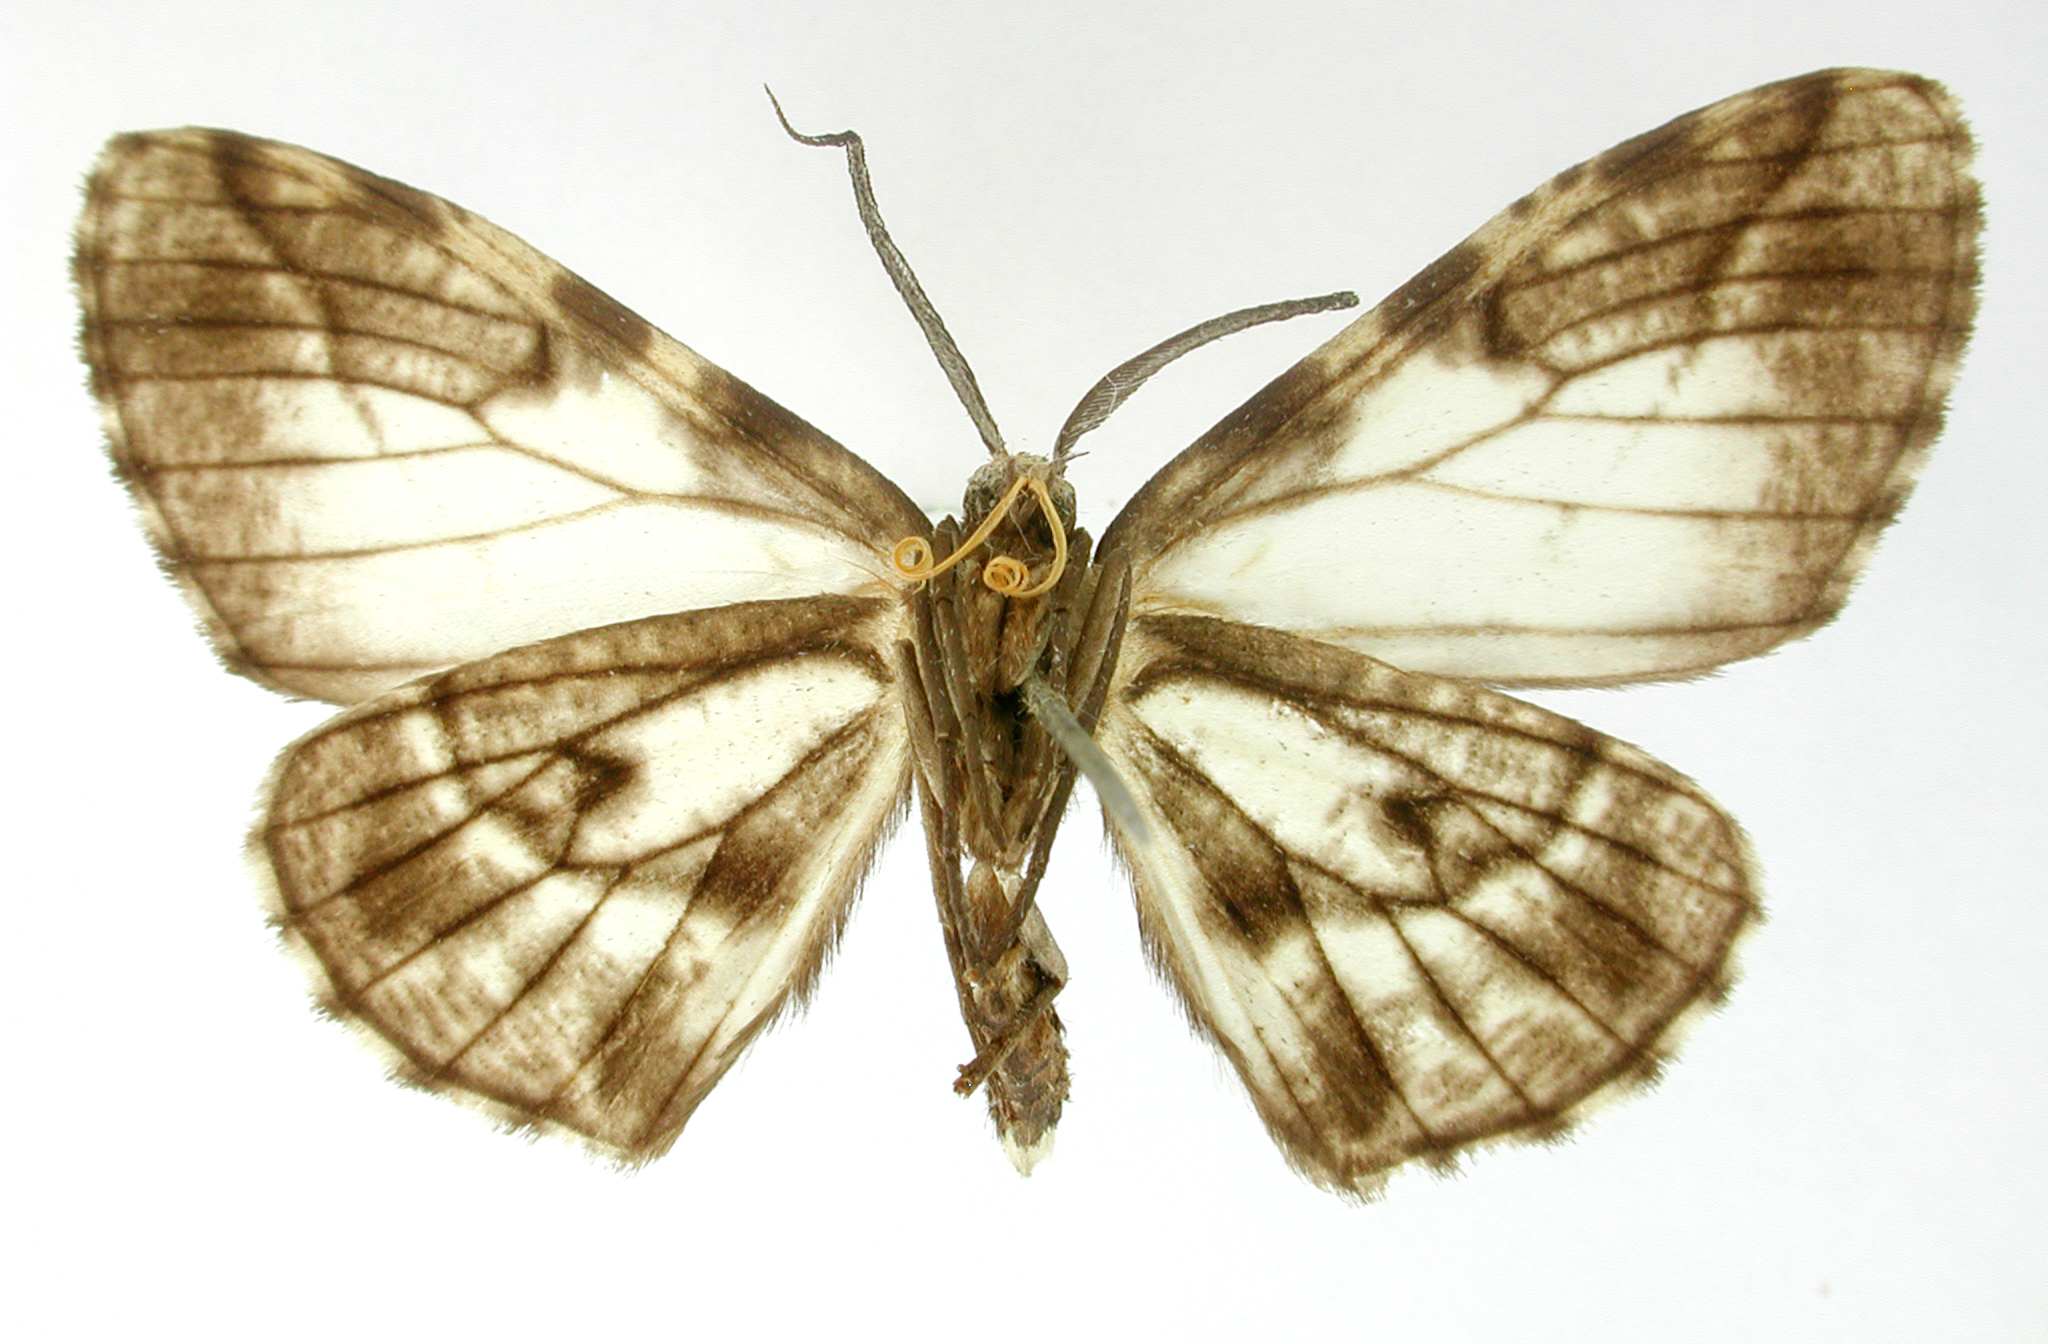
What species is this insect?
Nipteria cenagosa
